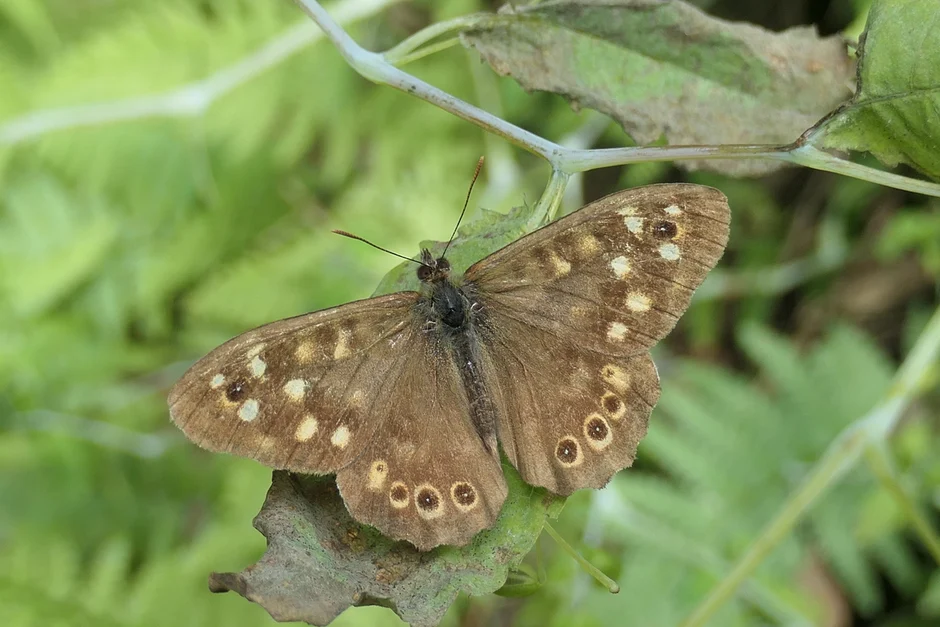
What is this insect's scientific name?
Pararge aegeria
